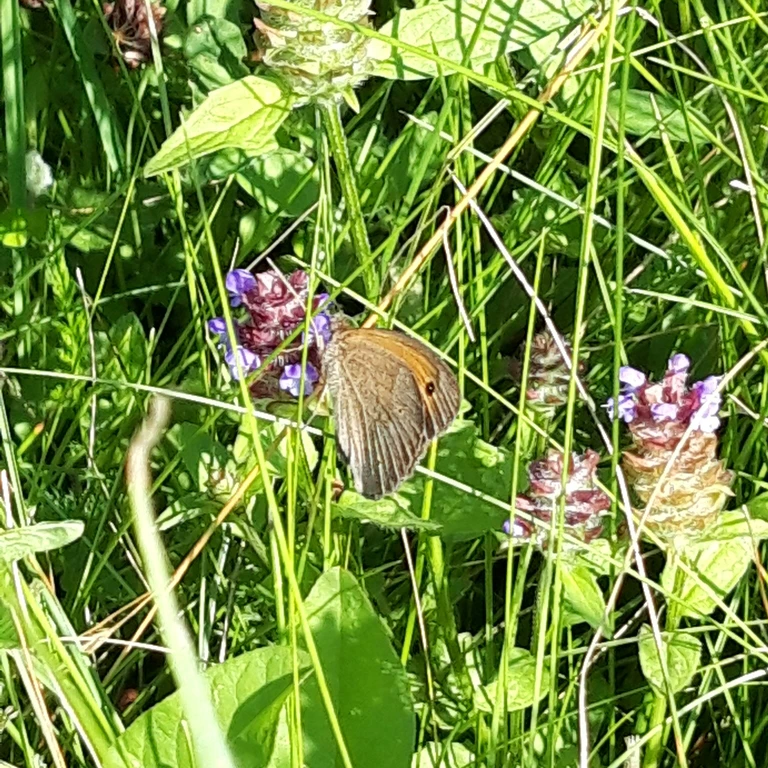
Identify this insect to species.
Maniola jurtina
